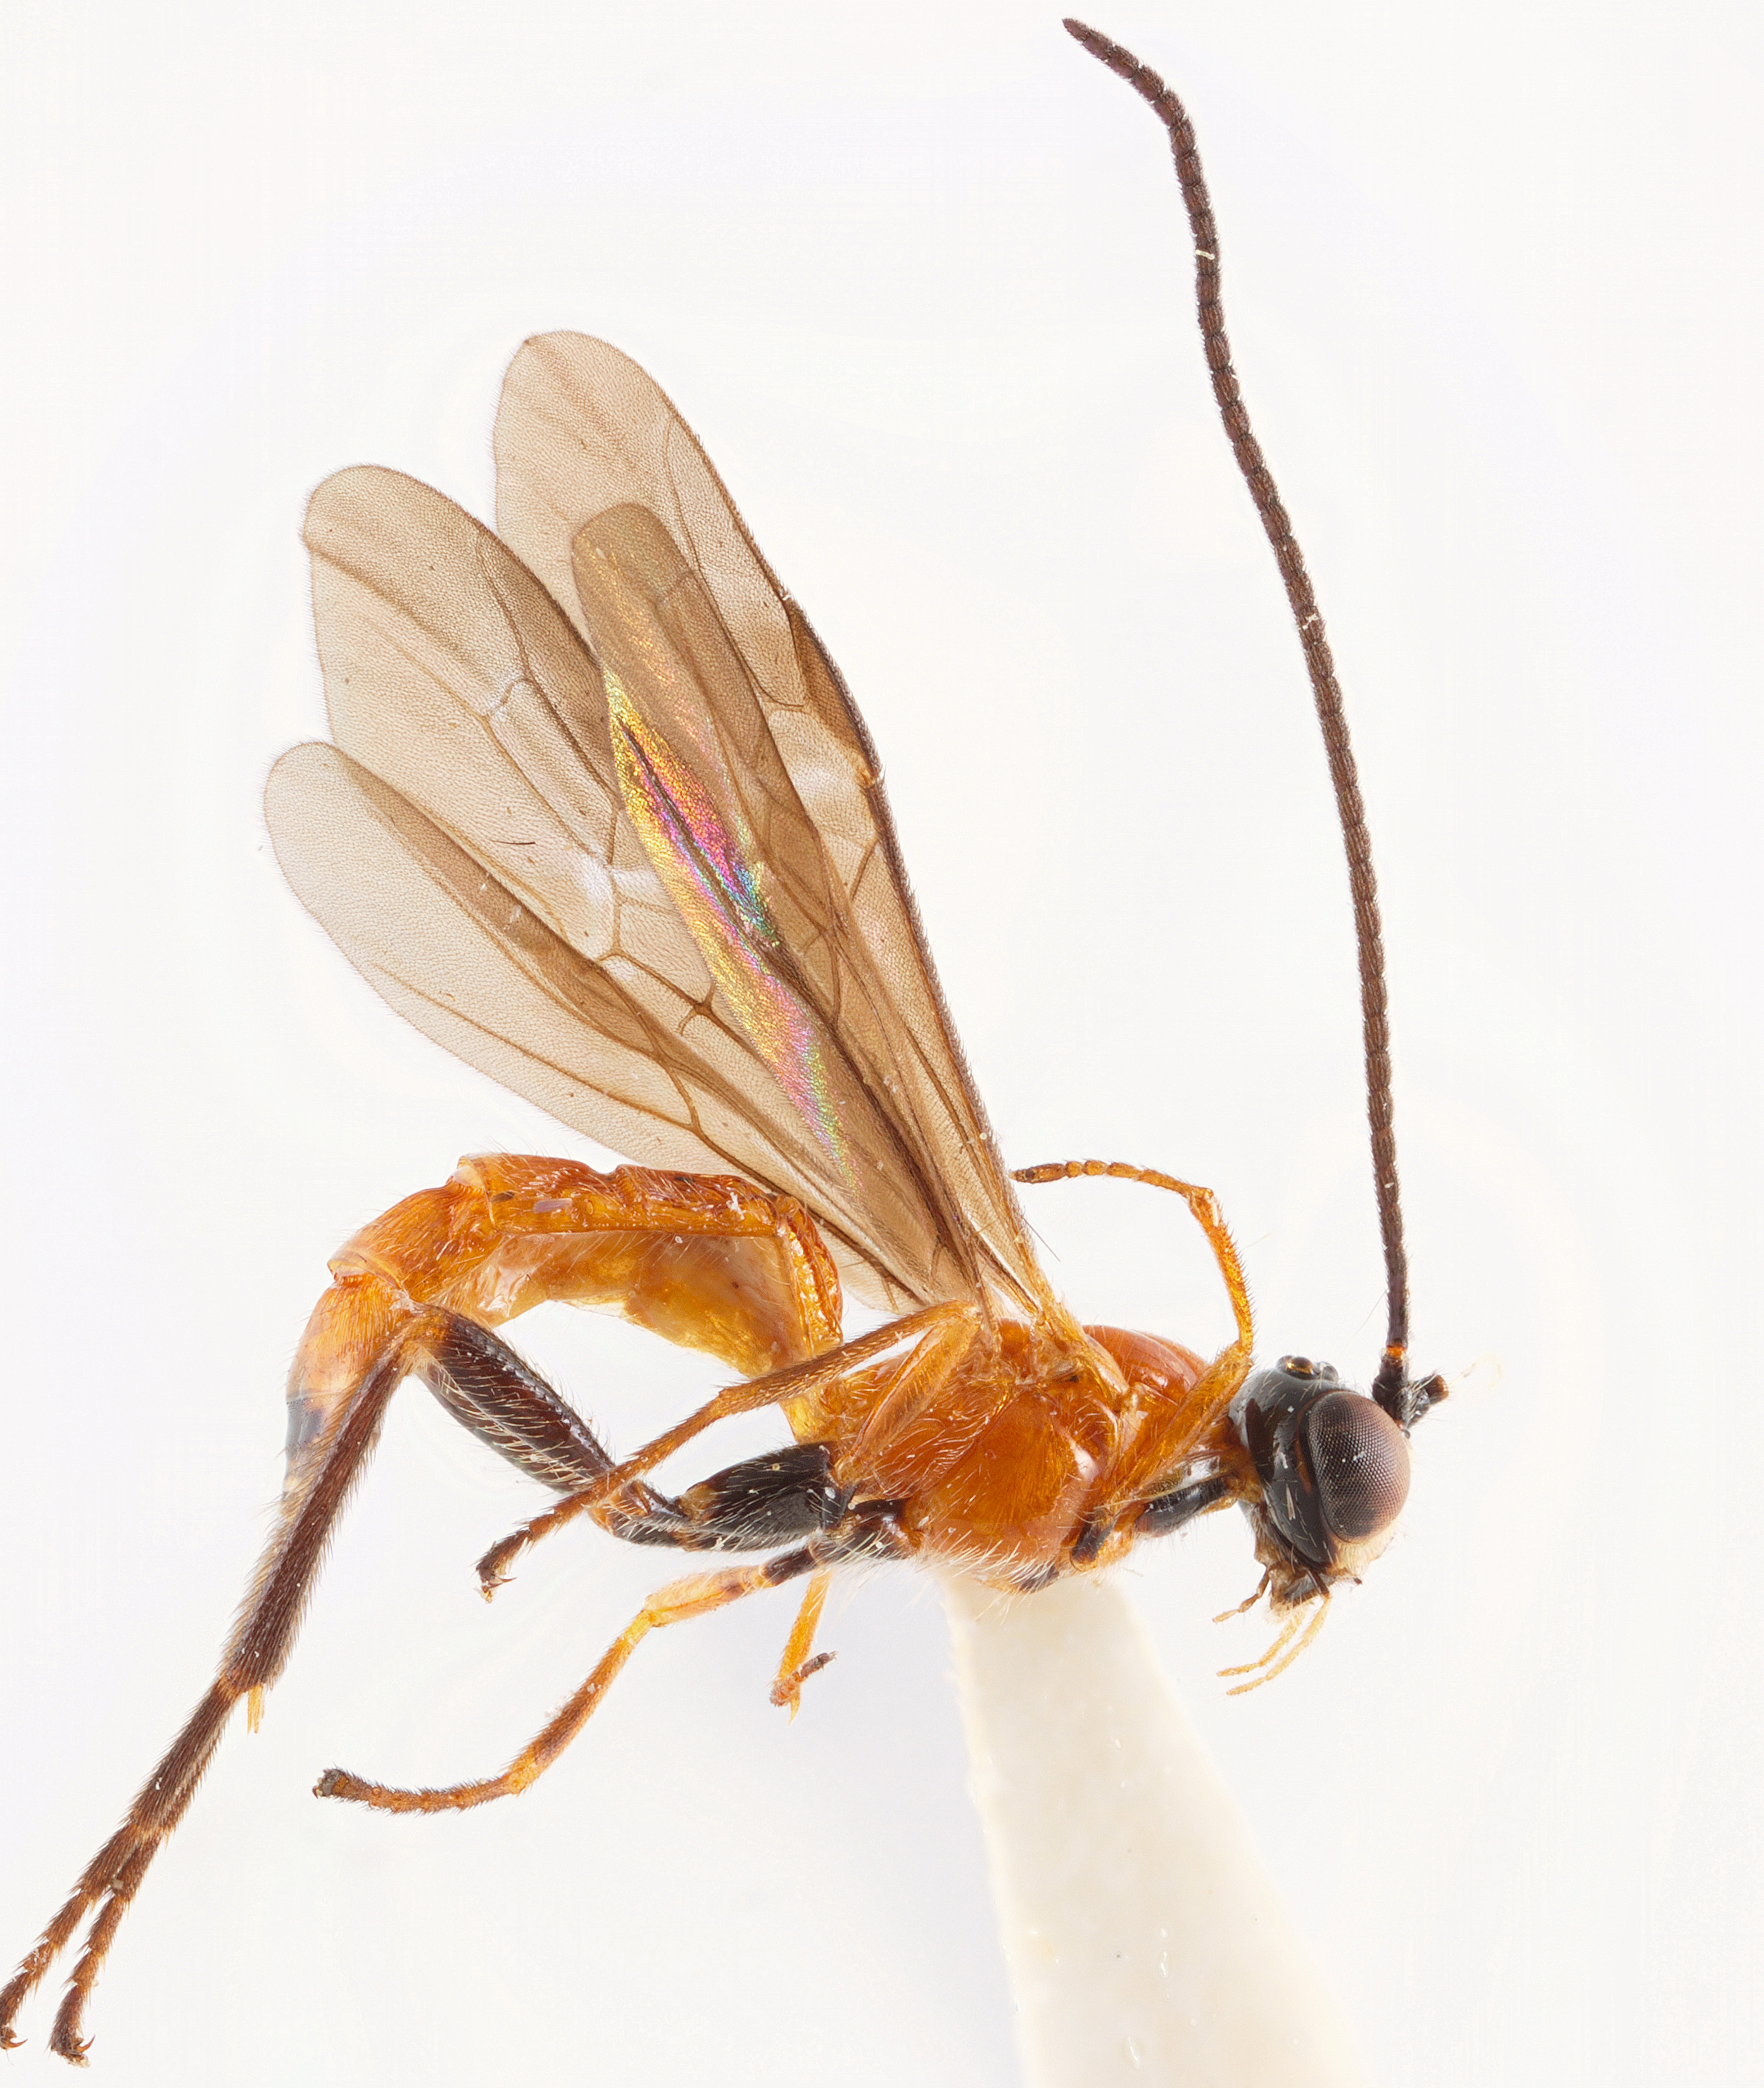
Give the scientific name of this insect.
Isomecus rugator
